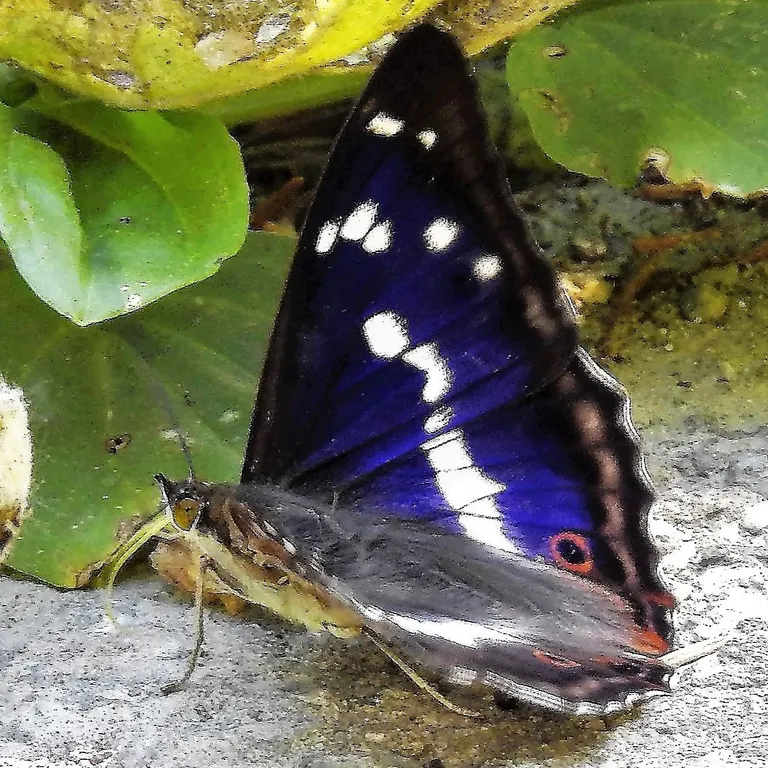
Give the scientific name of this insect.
Apatura iris
